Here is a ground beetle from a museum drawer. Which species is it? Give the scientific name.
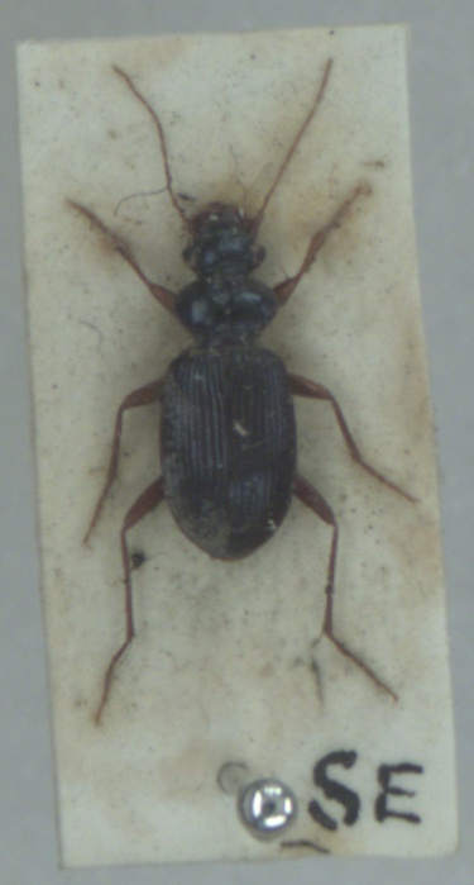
Leistus fulvibarbis
